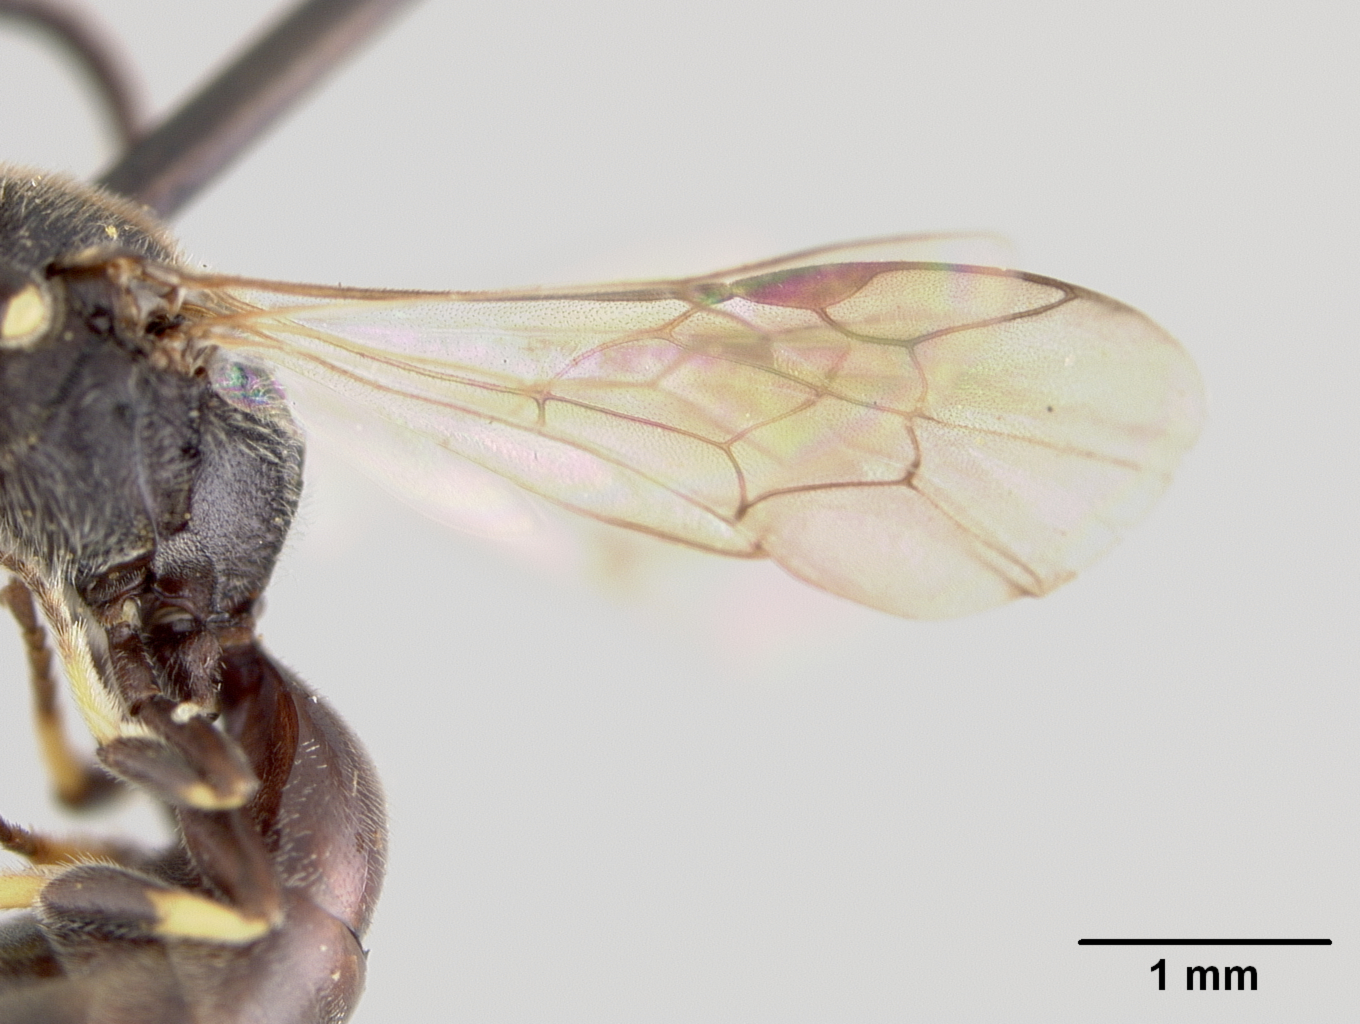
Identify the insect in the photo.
Hylaeus cardioscapus
